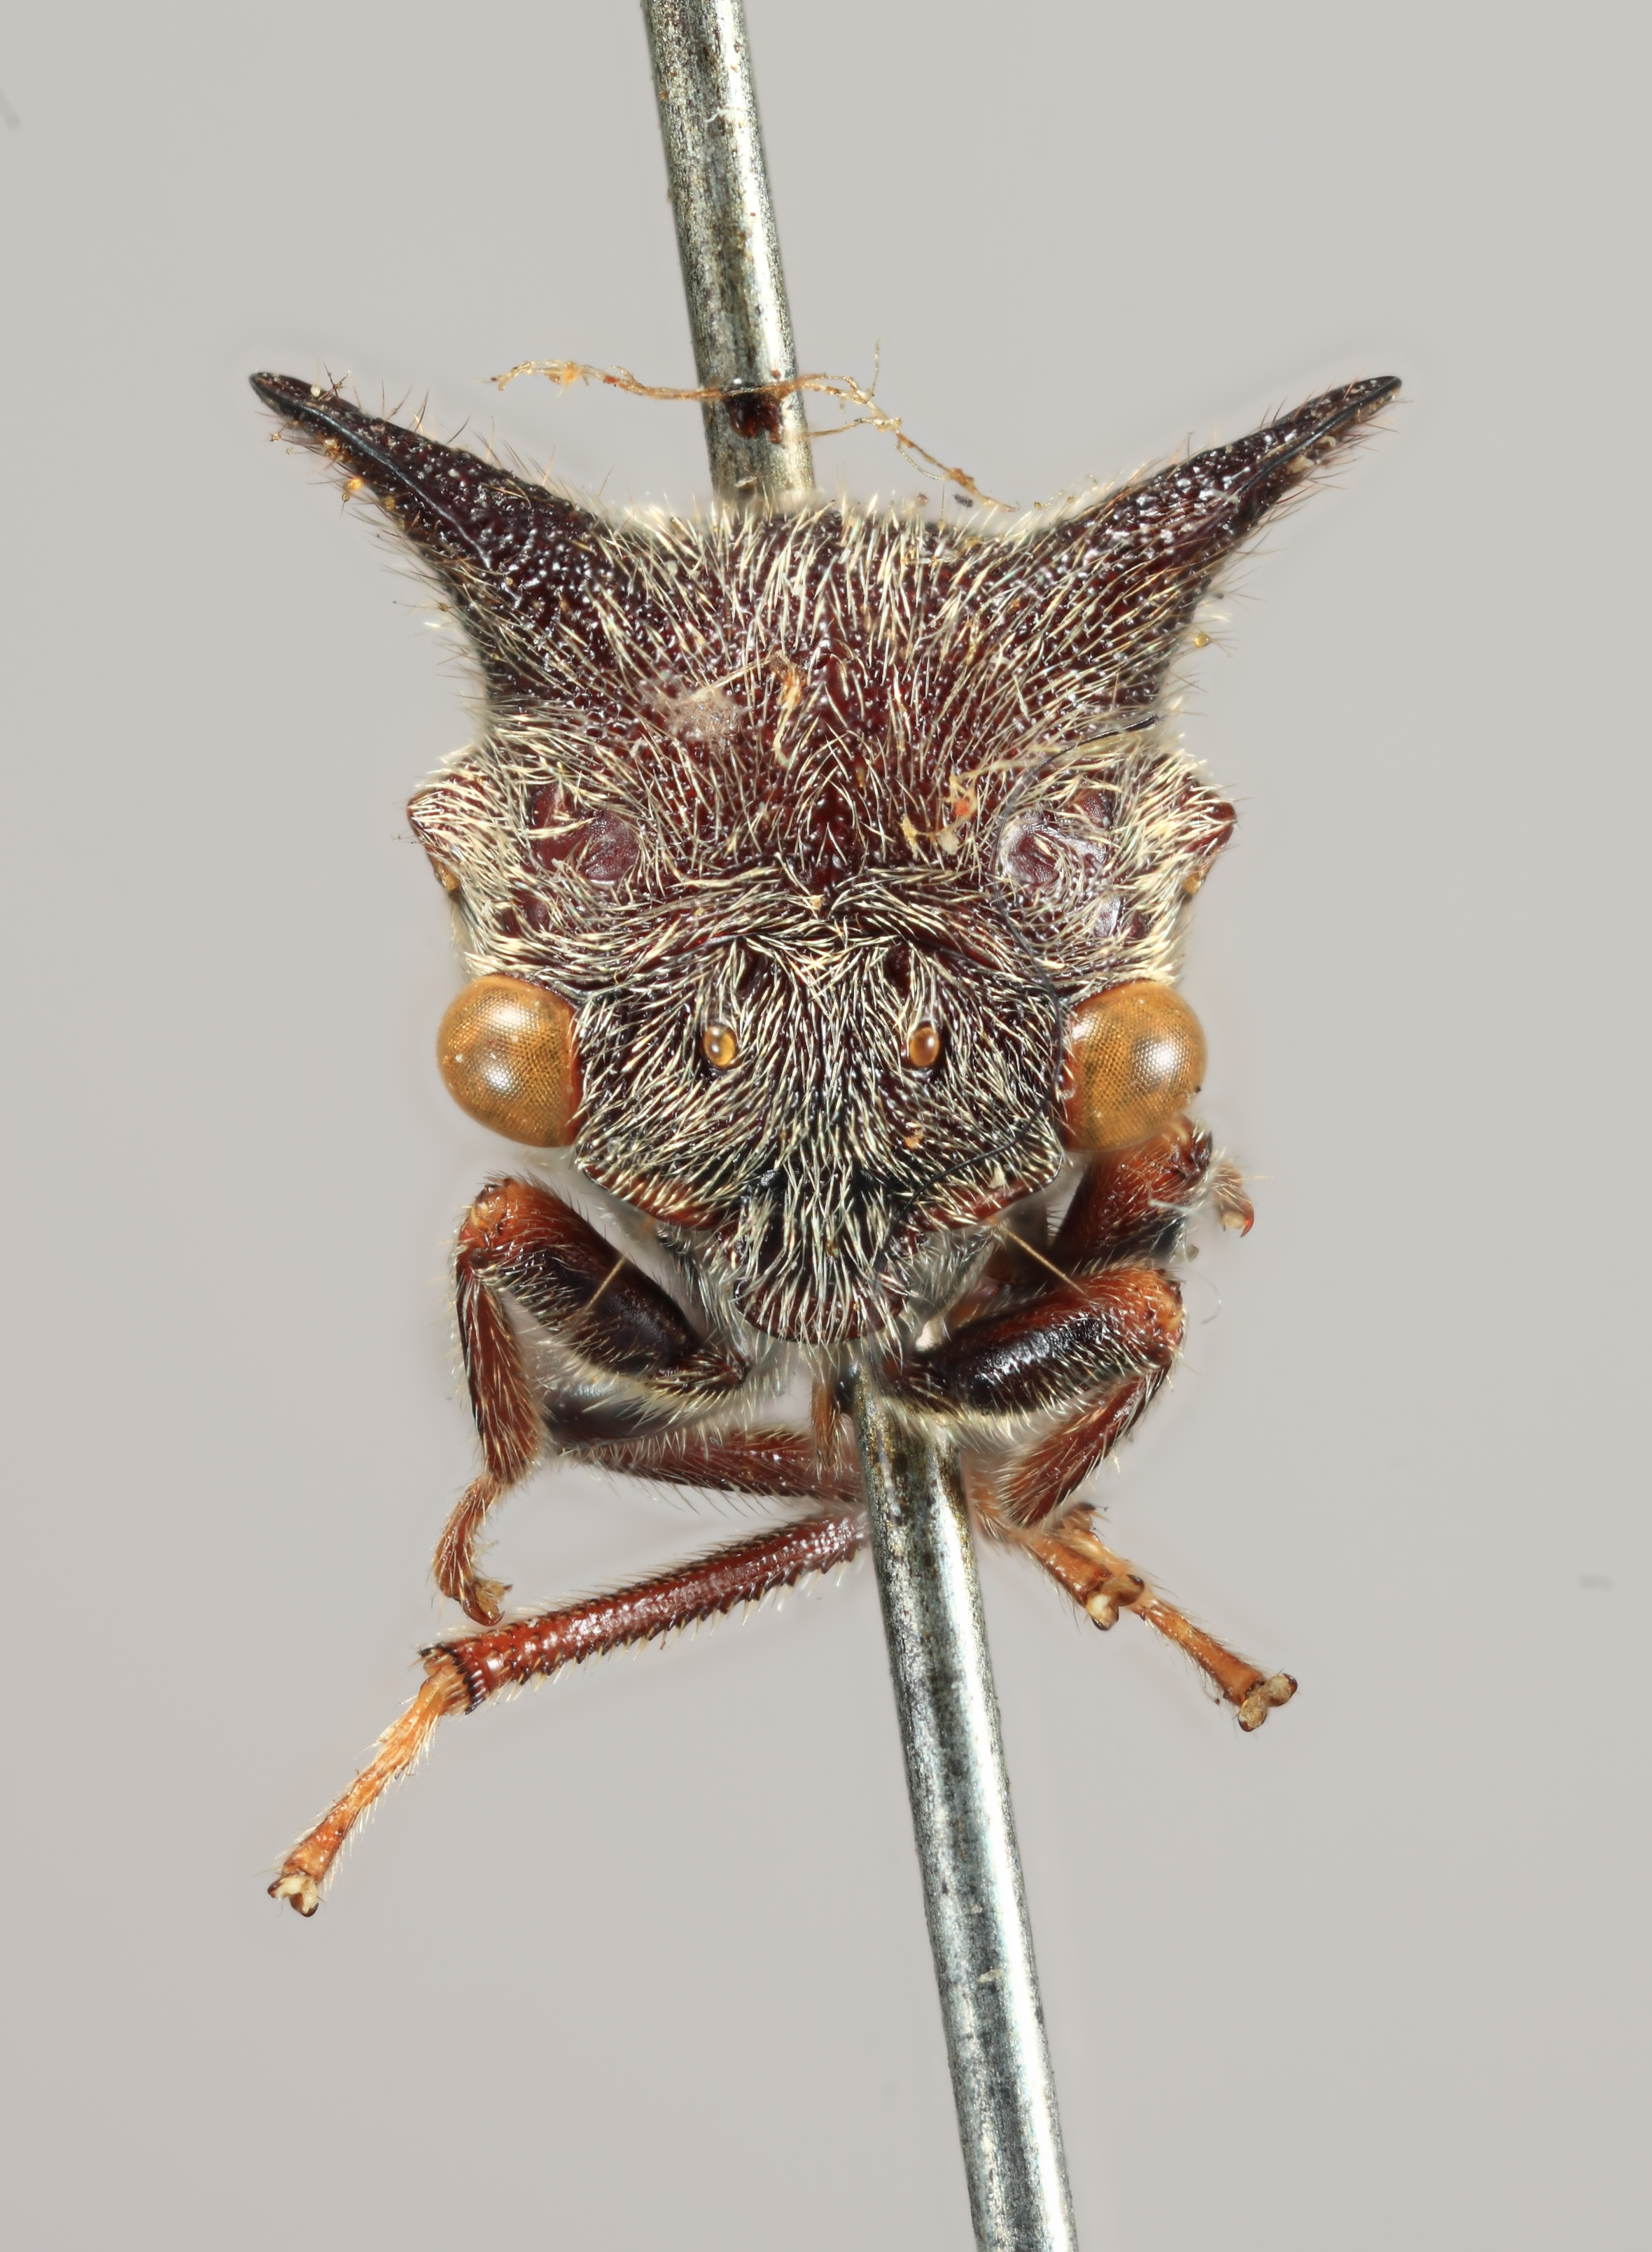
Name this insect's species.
Tricentrus pilinervosus
